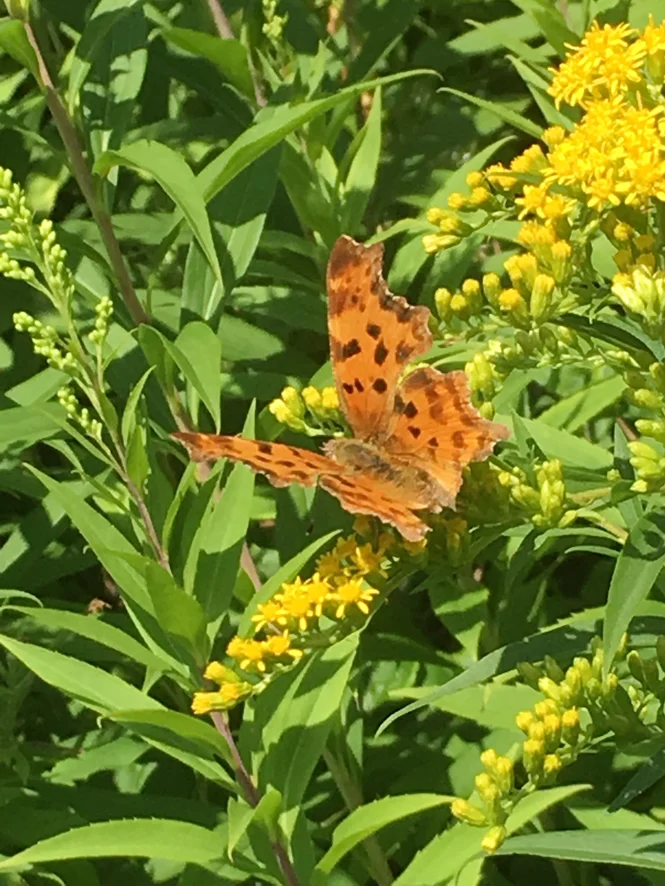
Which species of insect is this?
Polygonia c-album
